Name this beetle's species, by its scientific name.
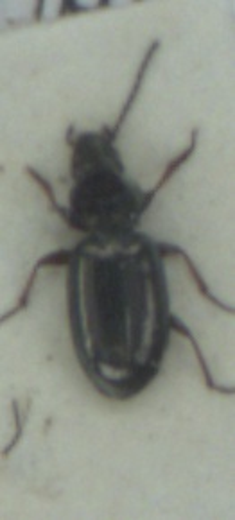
Bembidion properans
